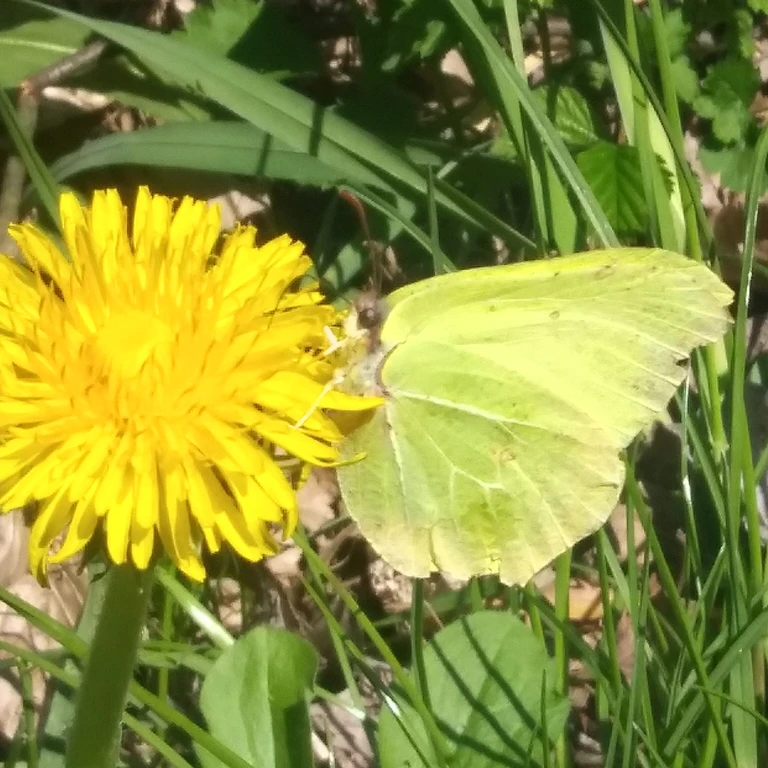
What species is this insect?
Gonepteryx rhamni
